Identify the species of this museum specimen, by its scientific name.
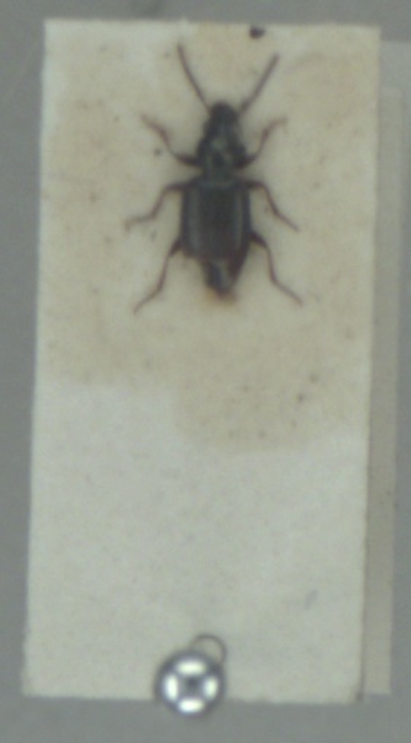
Bembidion normannum
